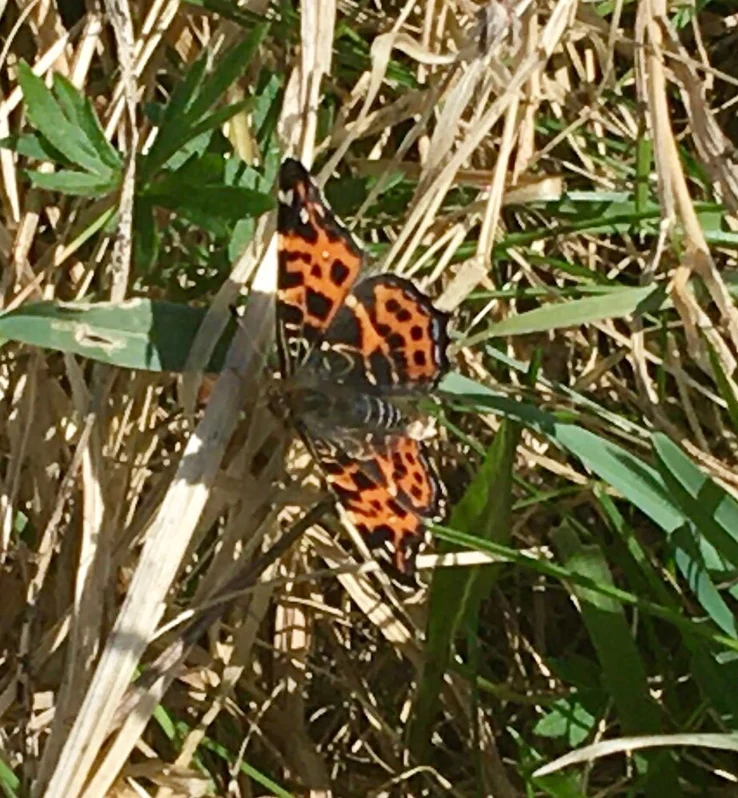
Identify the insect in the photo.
Araschnia levana
